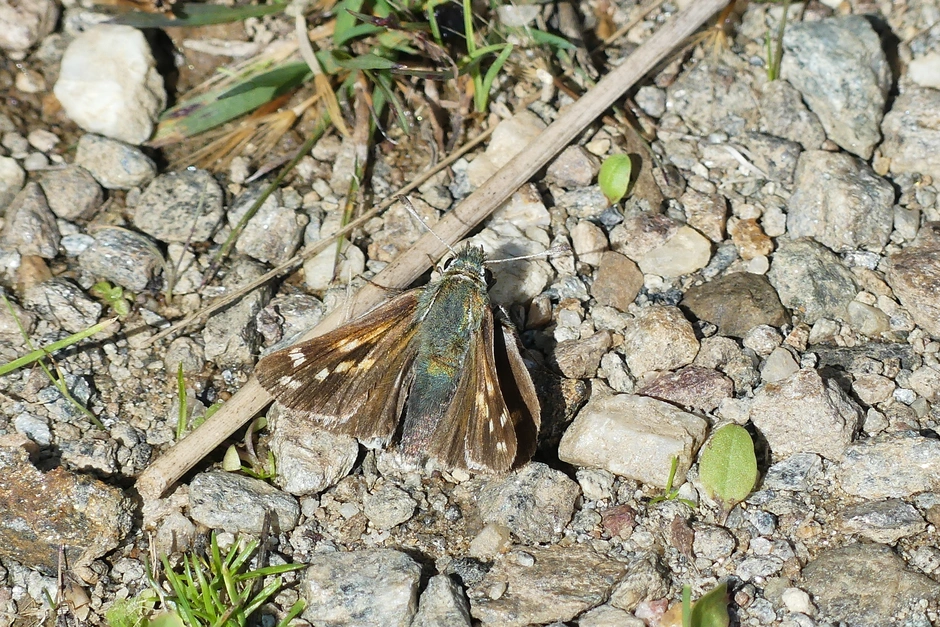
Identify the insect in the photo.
Hesperia comma
